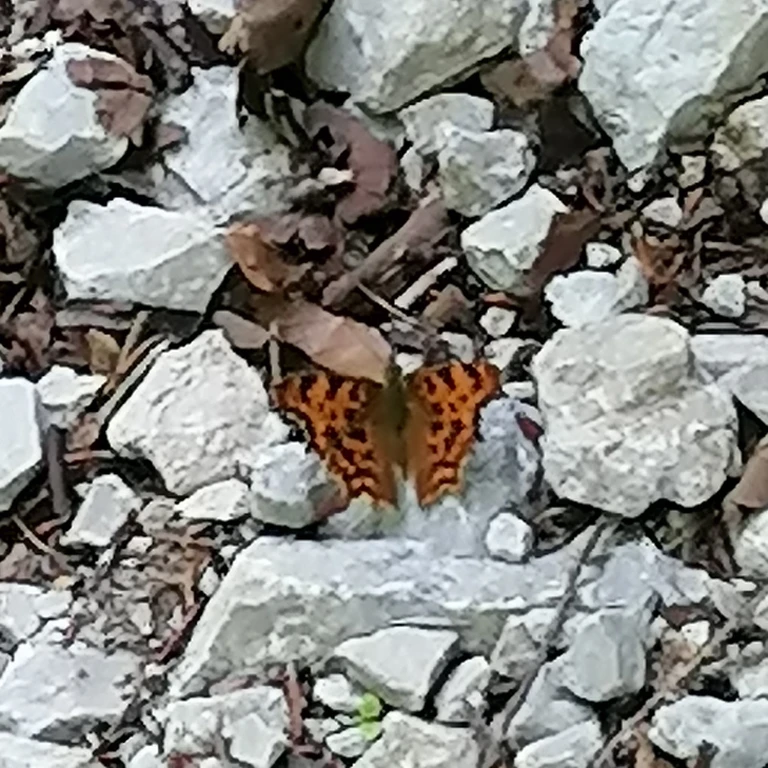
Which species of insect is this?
Polygonia c-album
